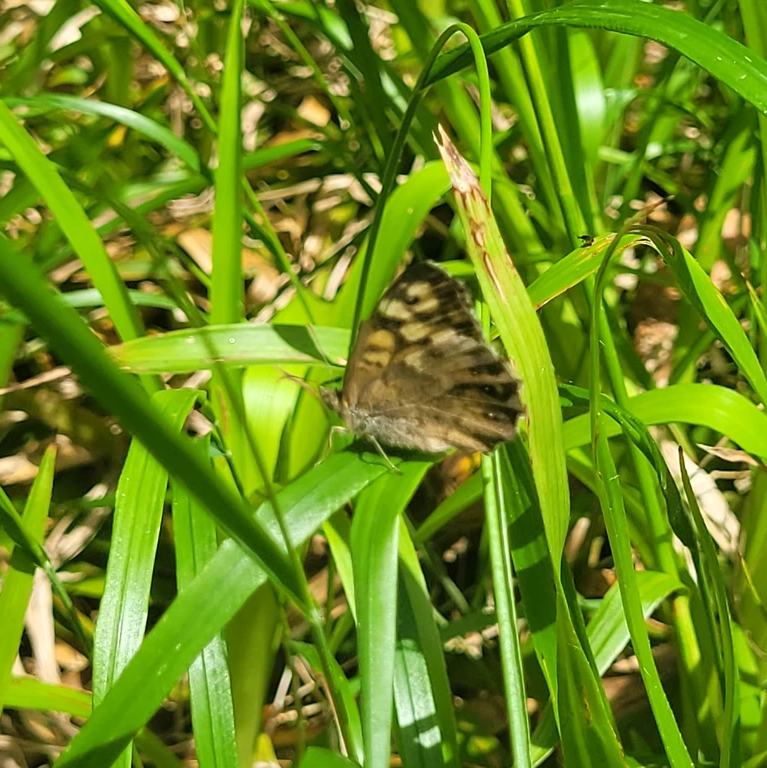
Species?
Pararge aegeria
